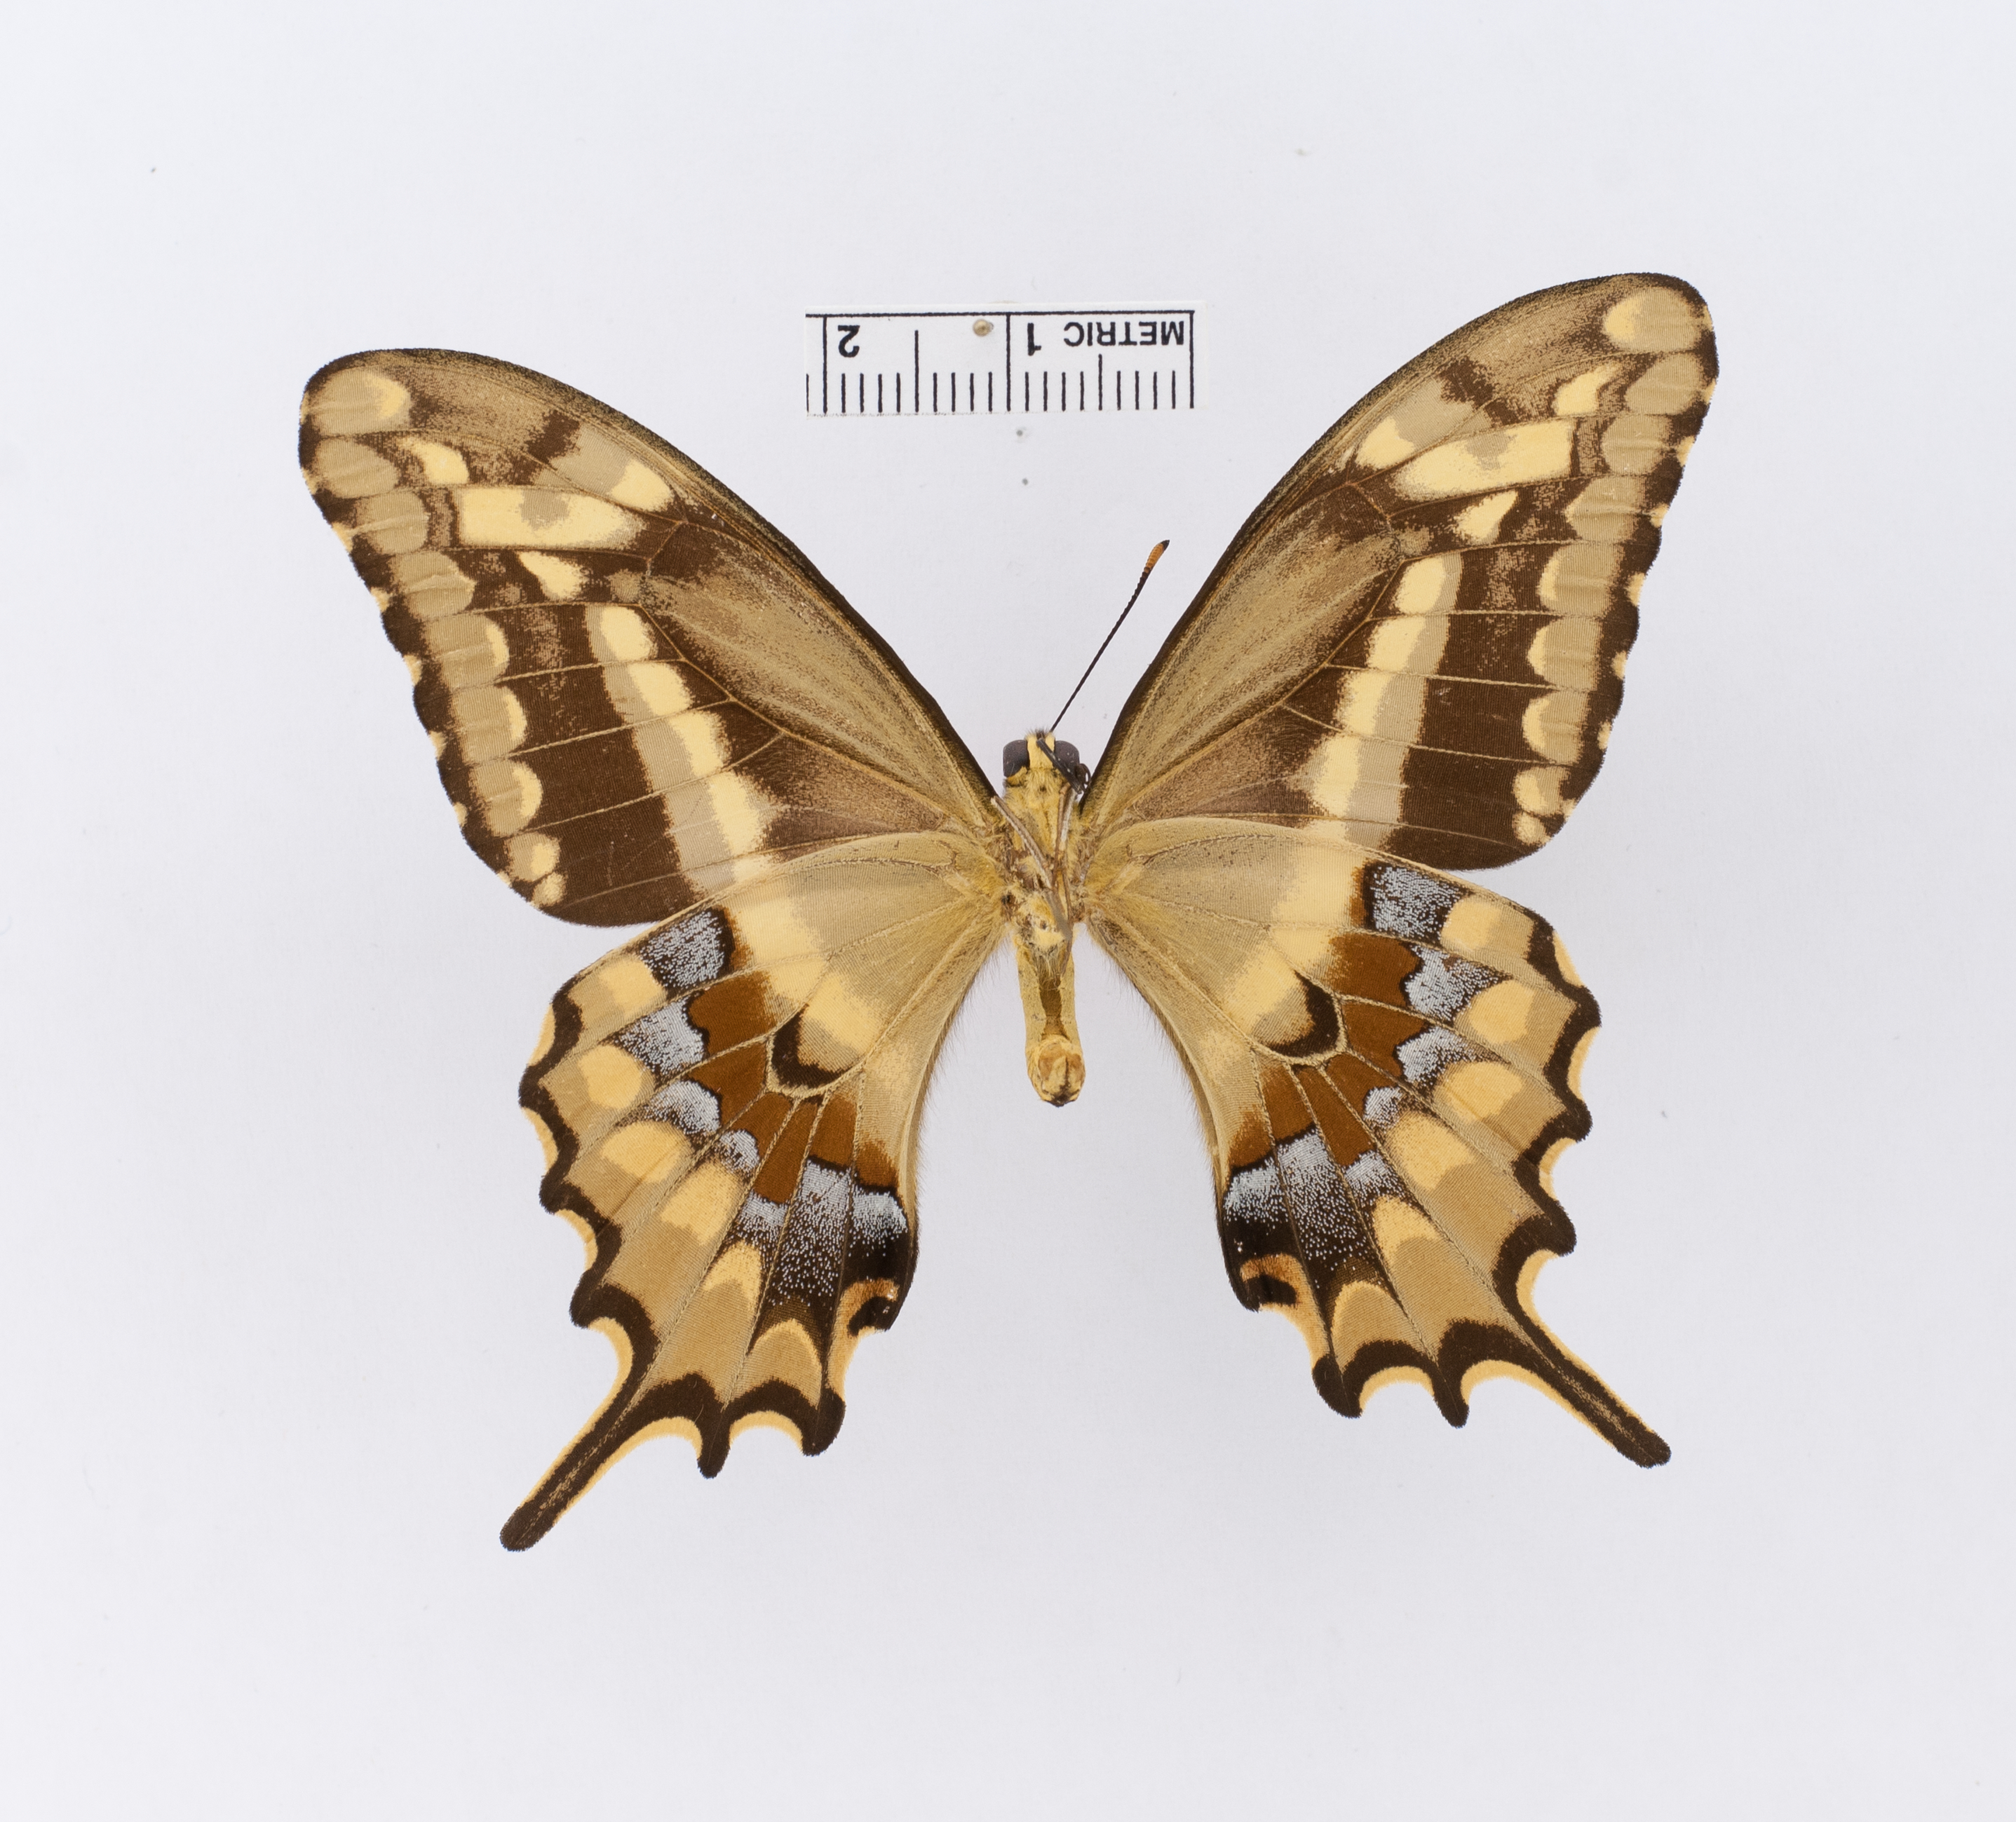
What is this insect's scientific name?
Papilio ponceana
